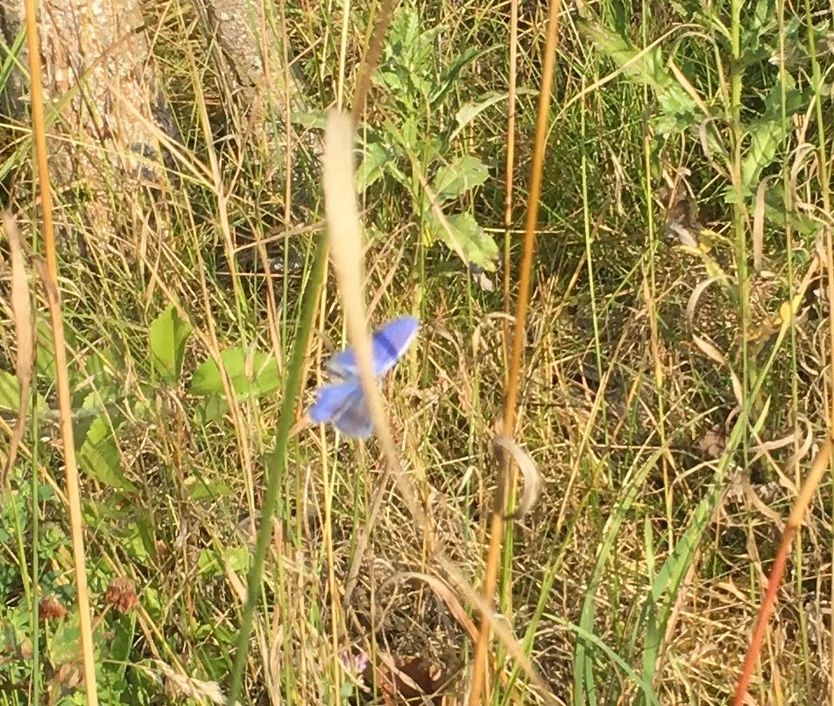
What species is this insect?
Polyommatus icarus
